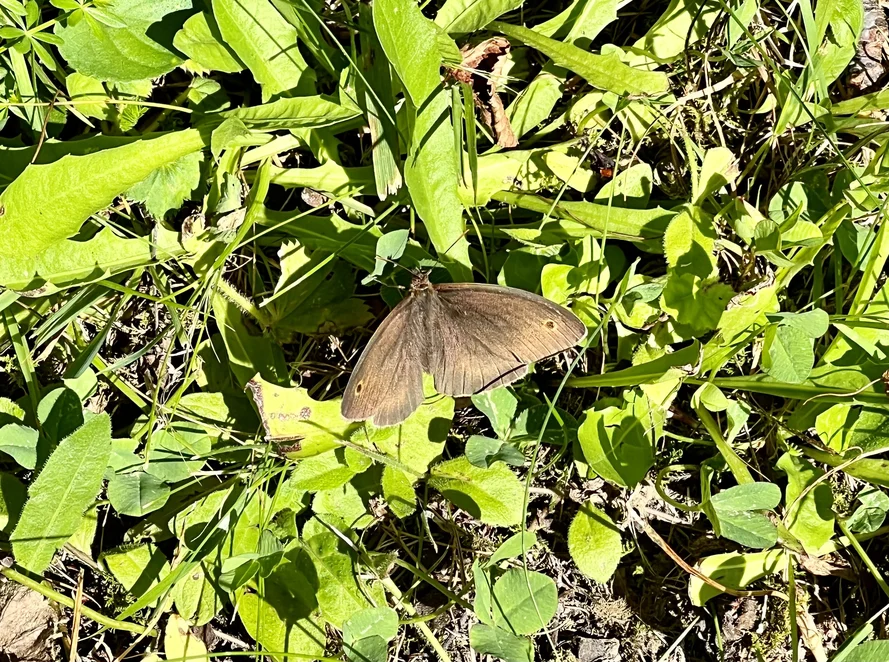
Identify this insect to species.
Maniola jurtina
